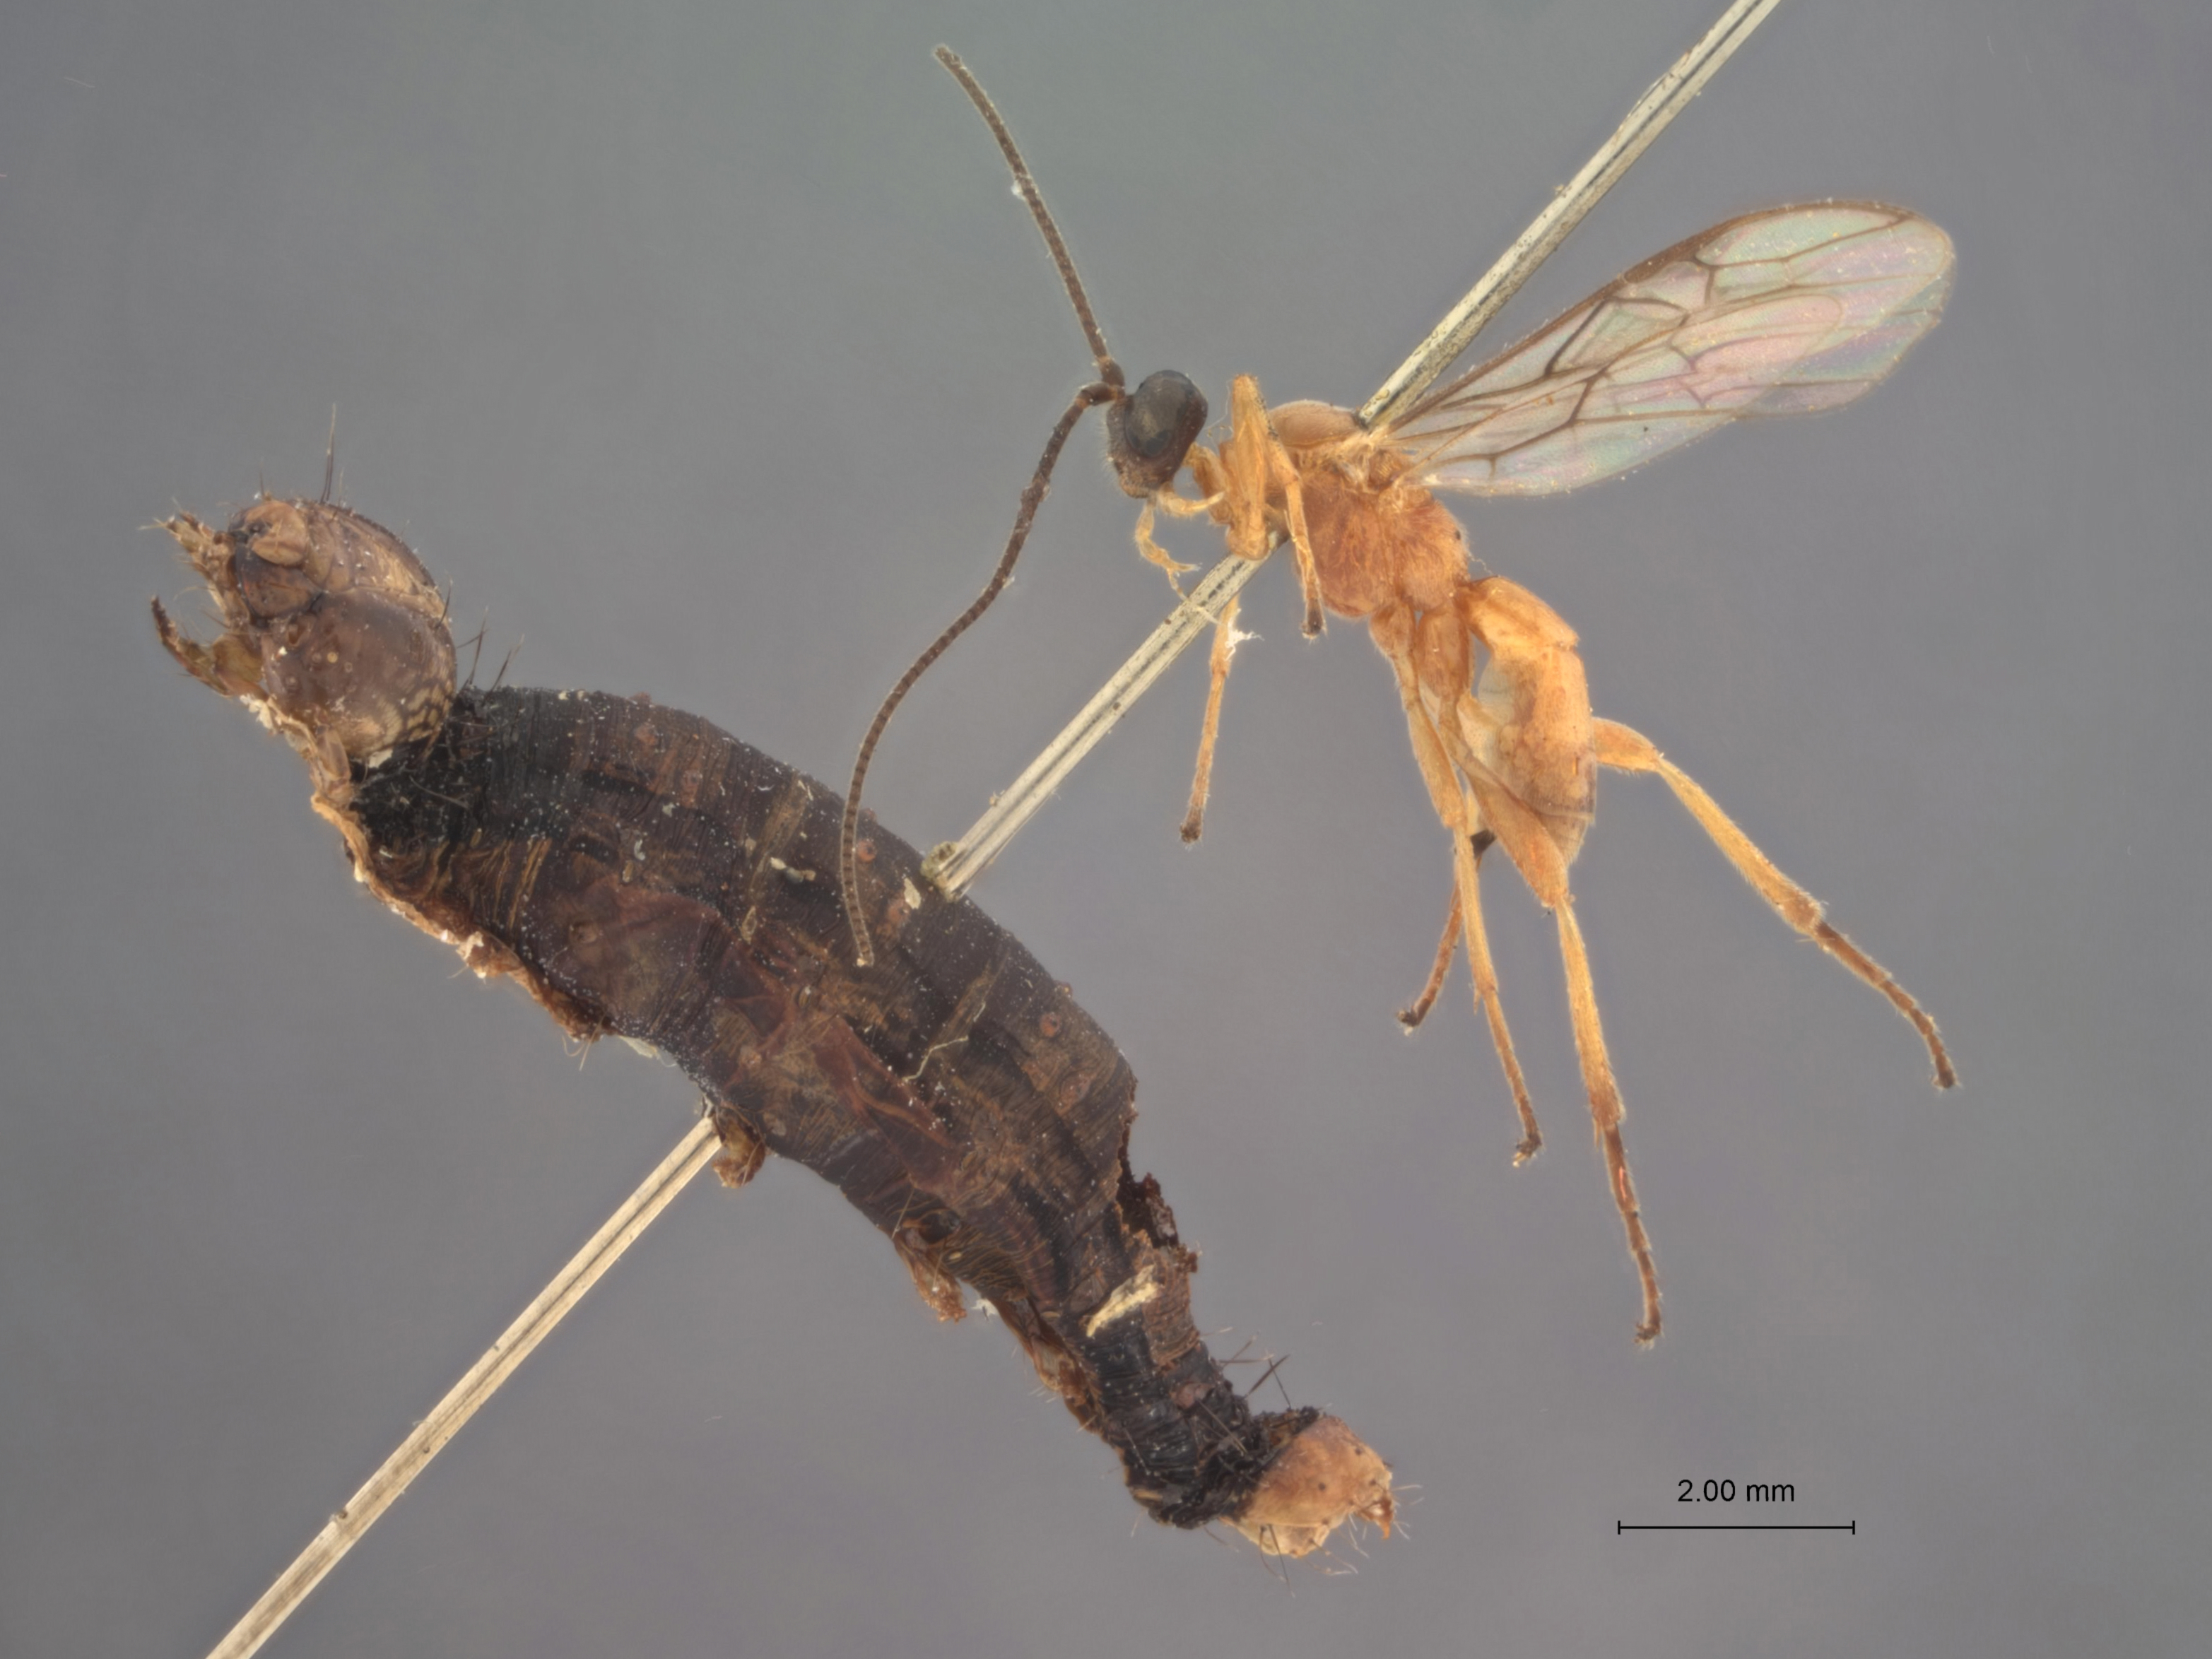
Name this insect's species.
Rogas vaughani
